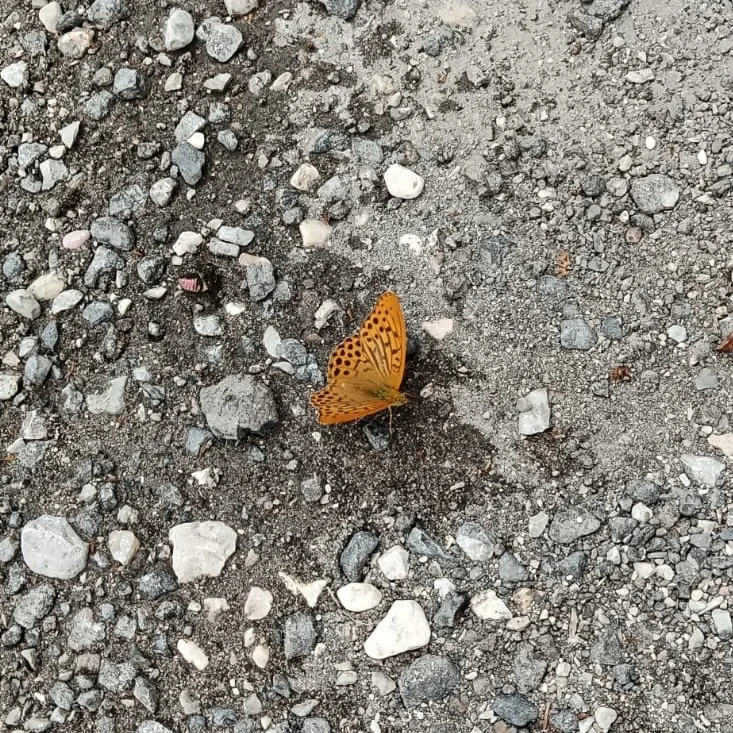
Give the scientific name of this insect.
Argynnis paphia
